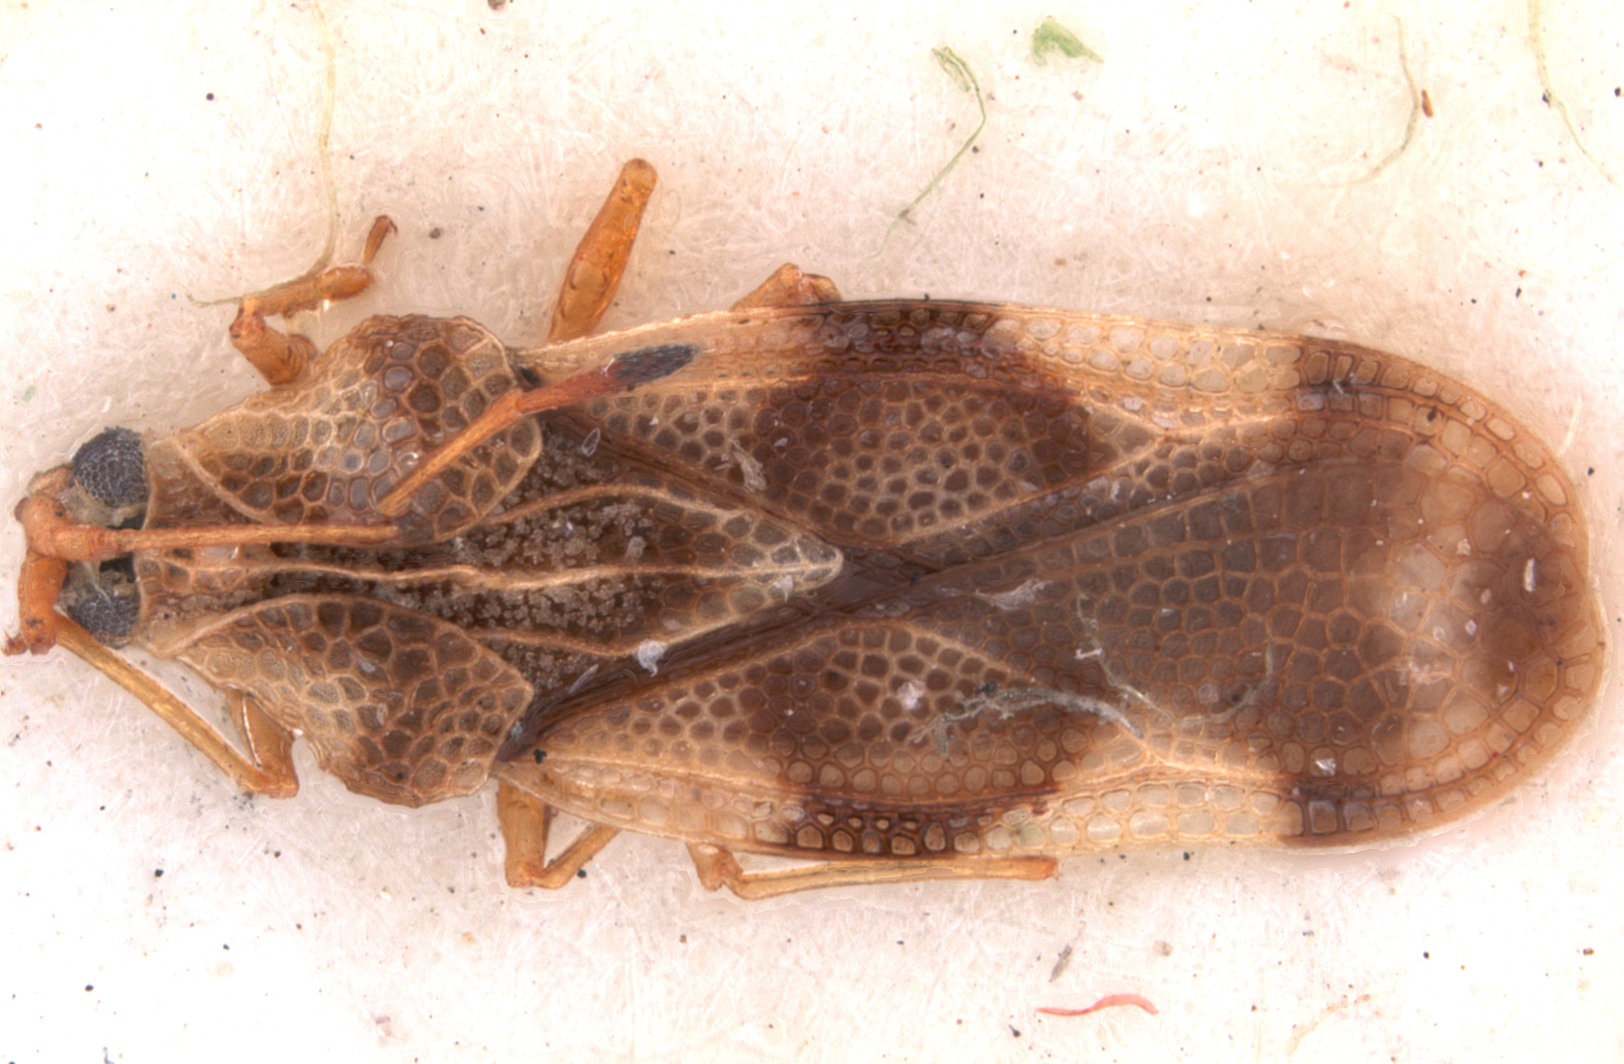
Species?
Cysteochila luzona
